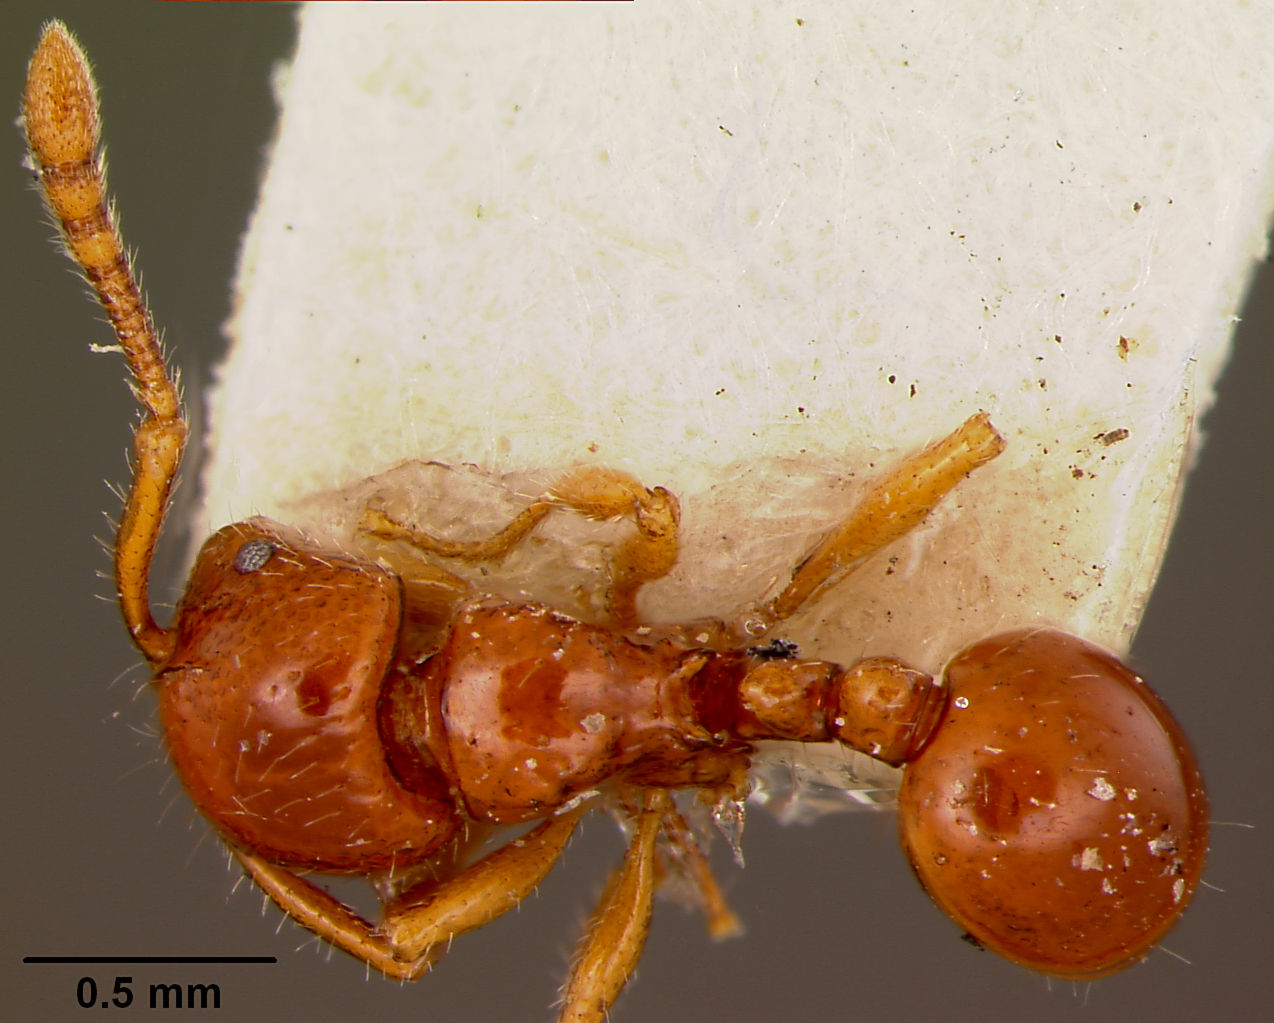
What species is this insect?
Pristomyrmex mendanai
